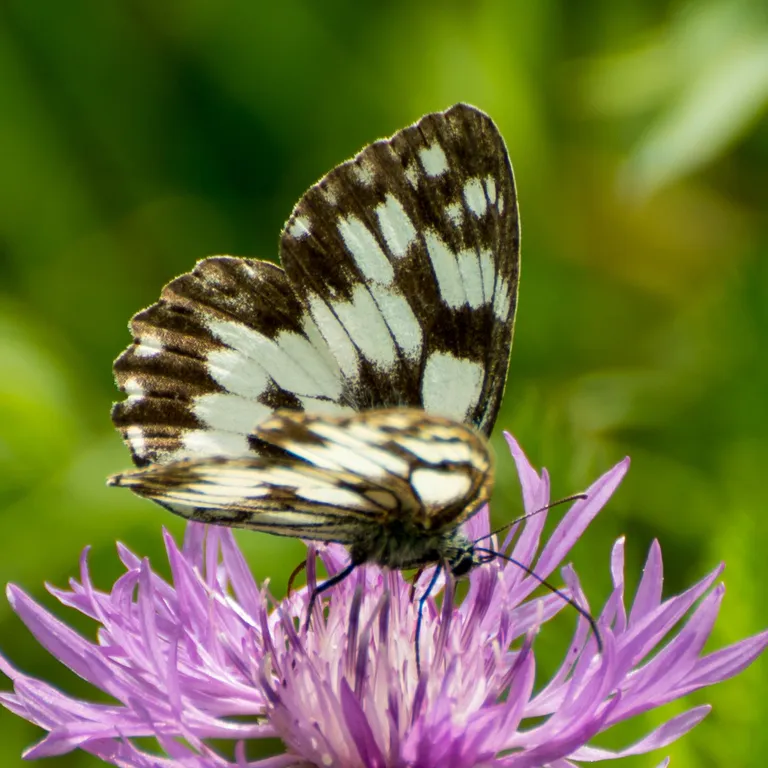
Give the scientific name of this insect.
Melanargia galathea
